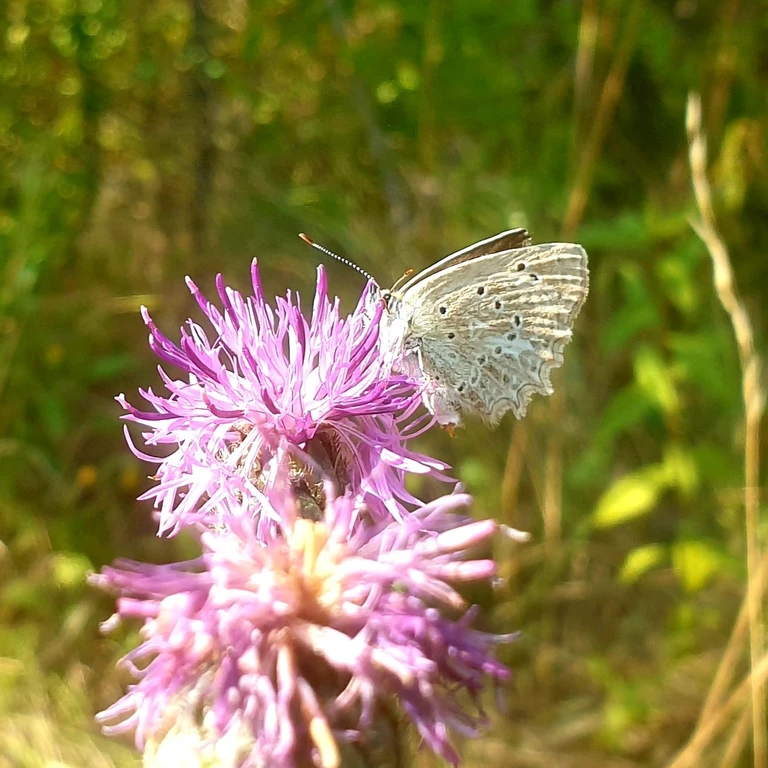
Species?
Polyommatus daphnis
